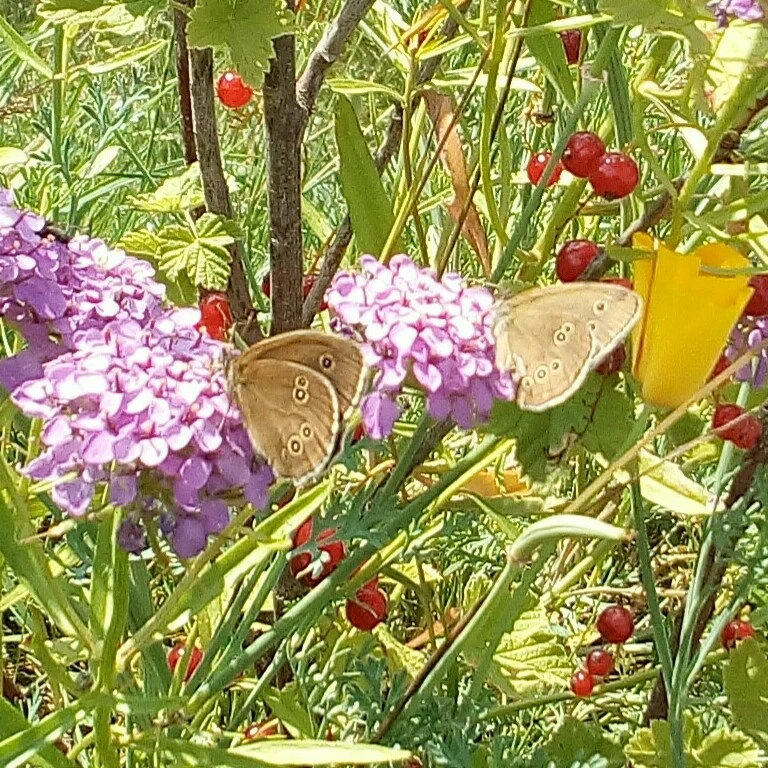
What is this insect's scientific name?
Aphantopus hyperantus
